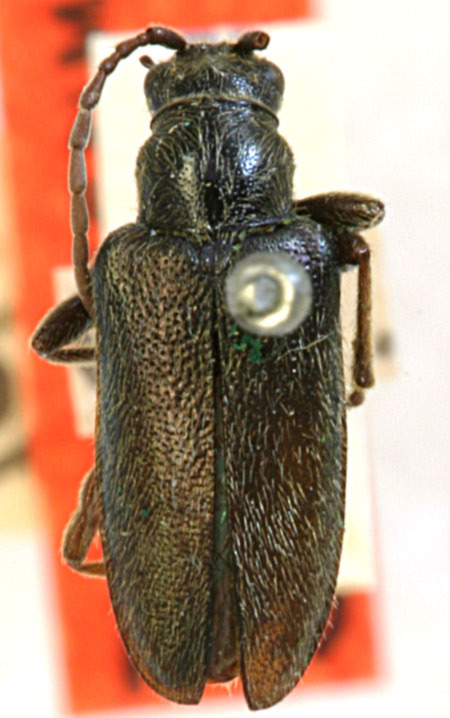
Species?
Brachysomida californica (also Brachysomida tumidiceps)
